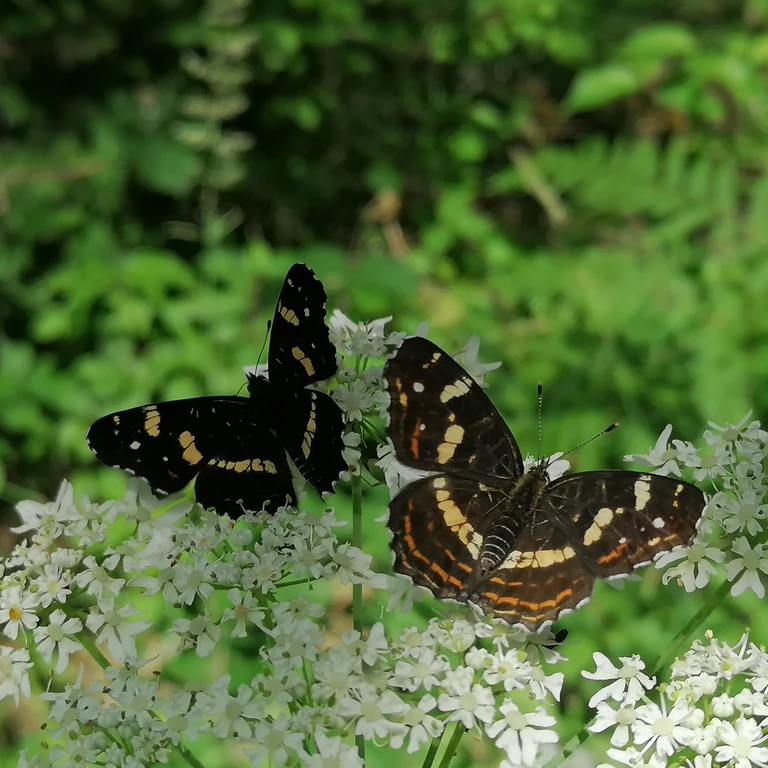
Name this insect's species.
Araschnia levana
